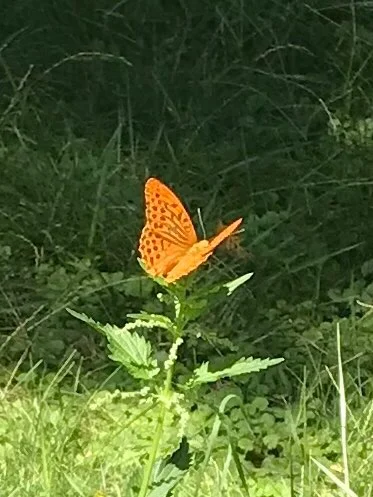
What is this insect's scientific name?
Argynnis paphia
